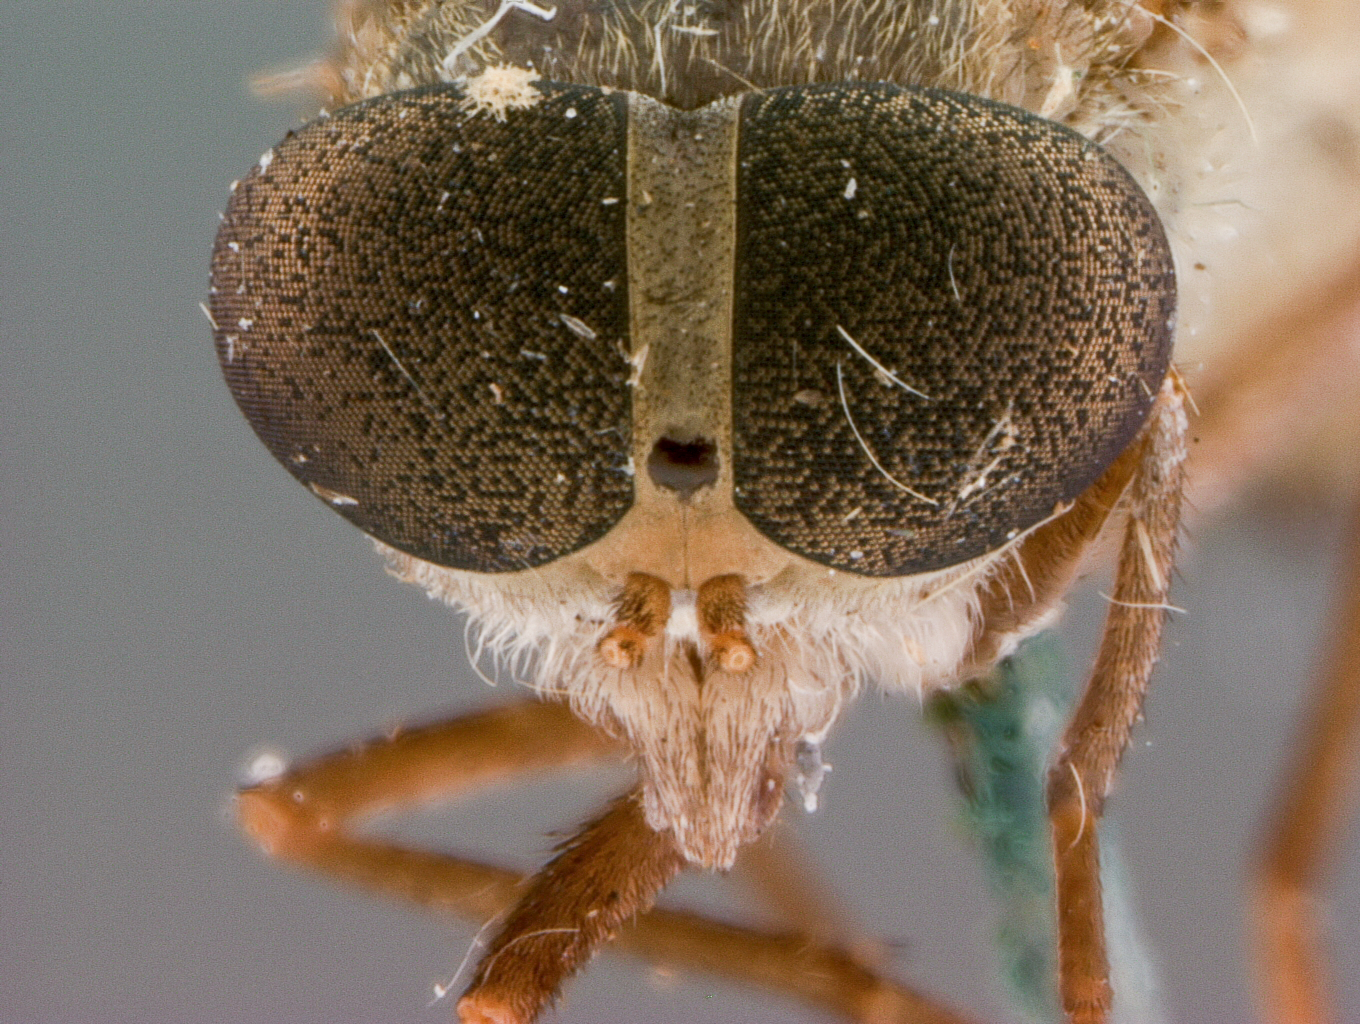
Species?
Tabanus brevicallus
